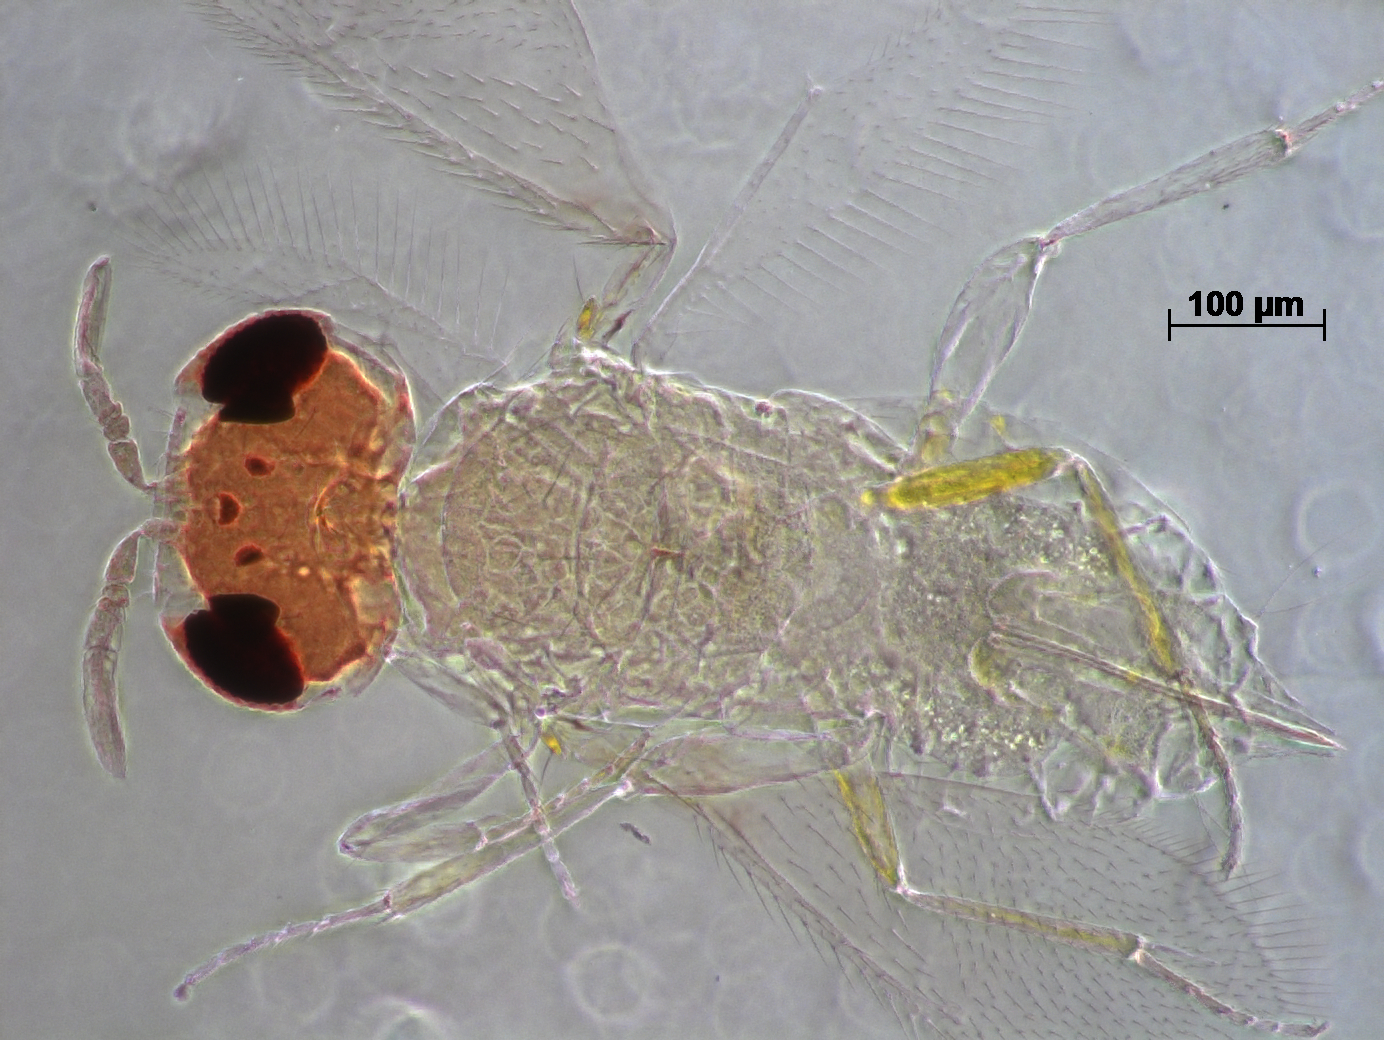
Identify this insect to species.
Aphelinus quaylei
